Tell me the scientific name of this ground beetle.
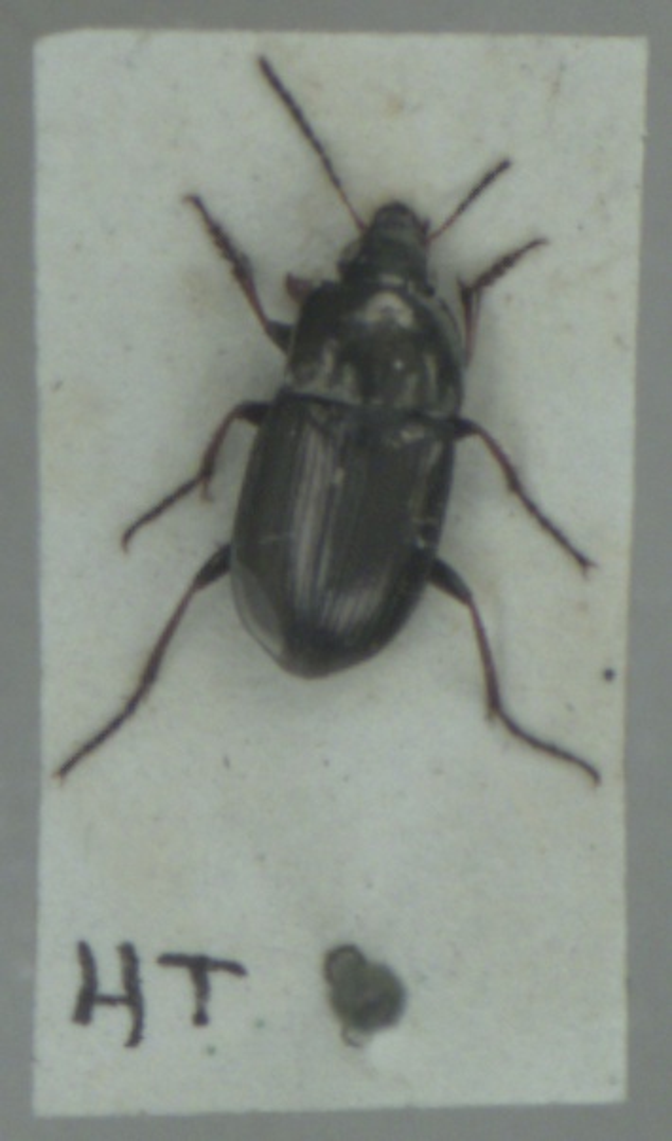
Amara plebeja
